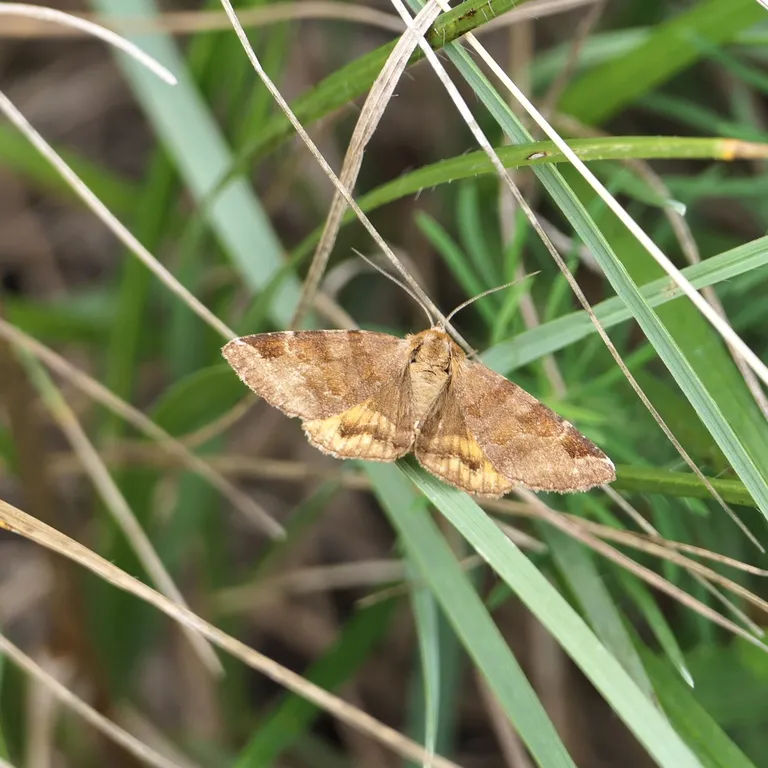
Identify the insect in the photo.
Euclidia glyphica
